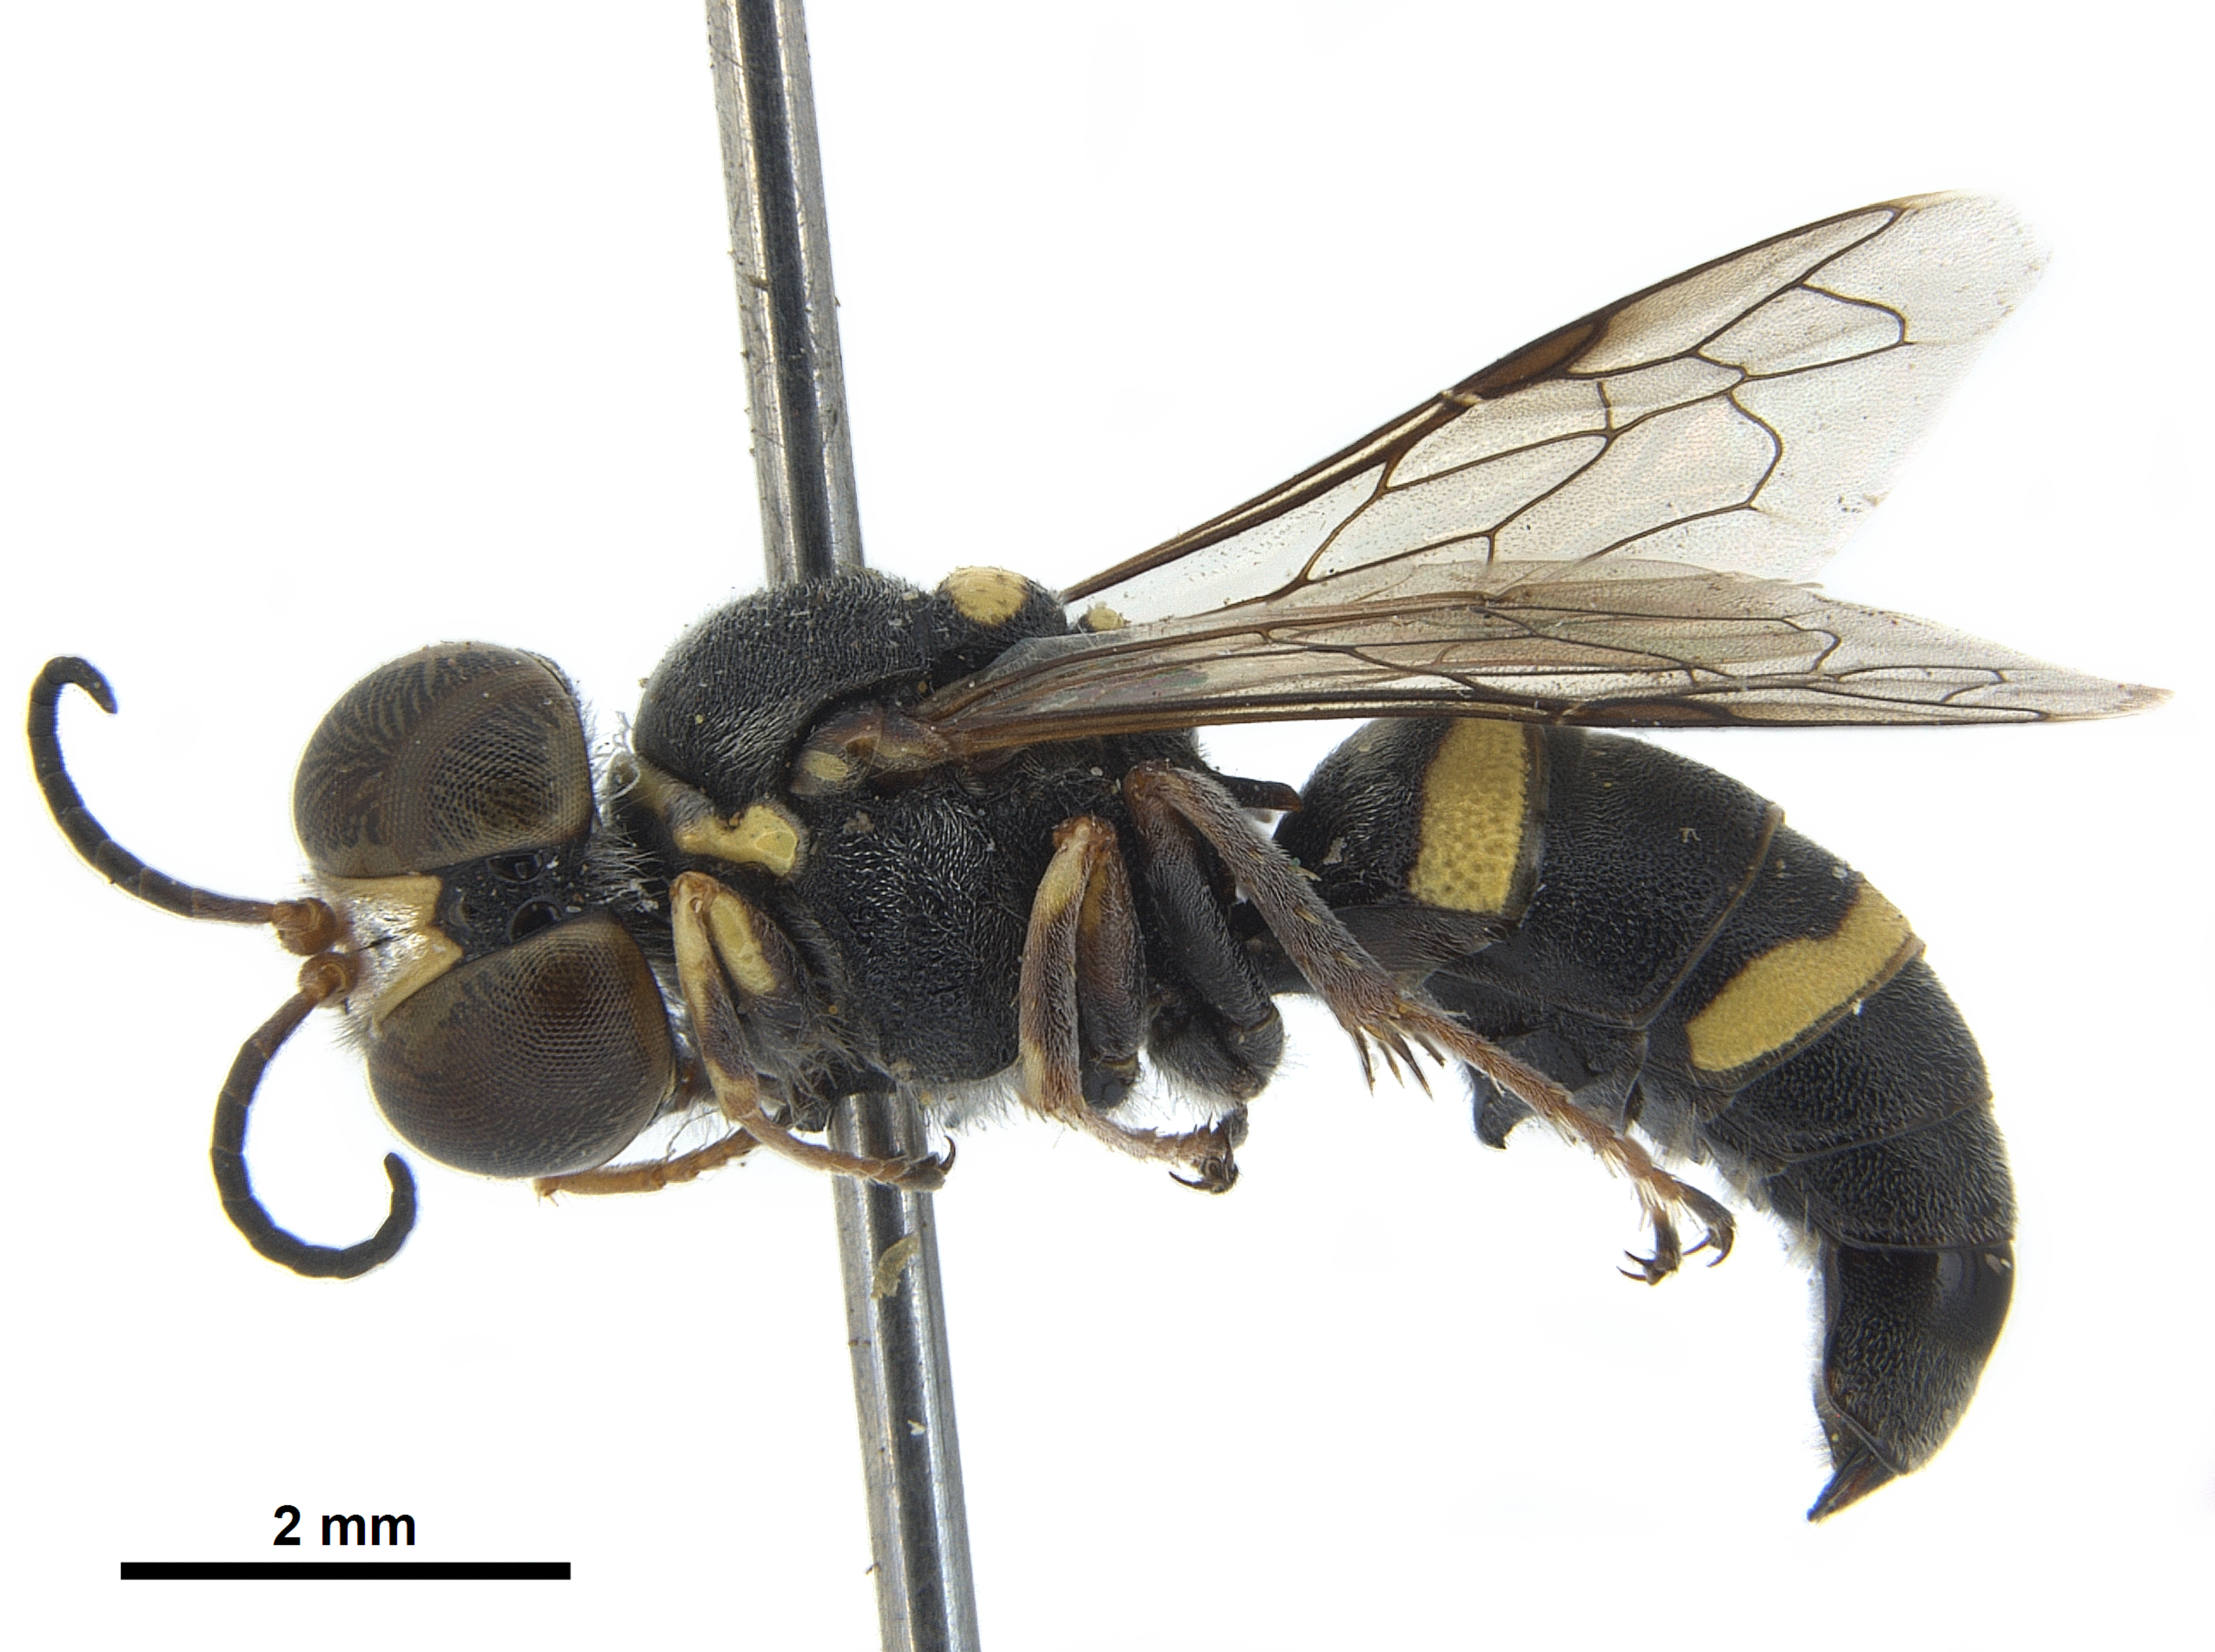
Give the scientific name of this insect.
Tiguipa argentina
